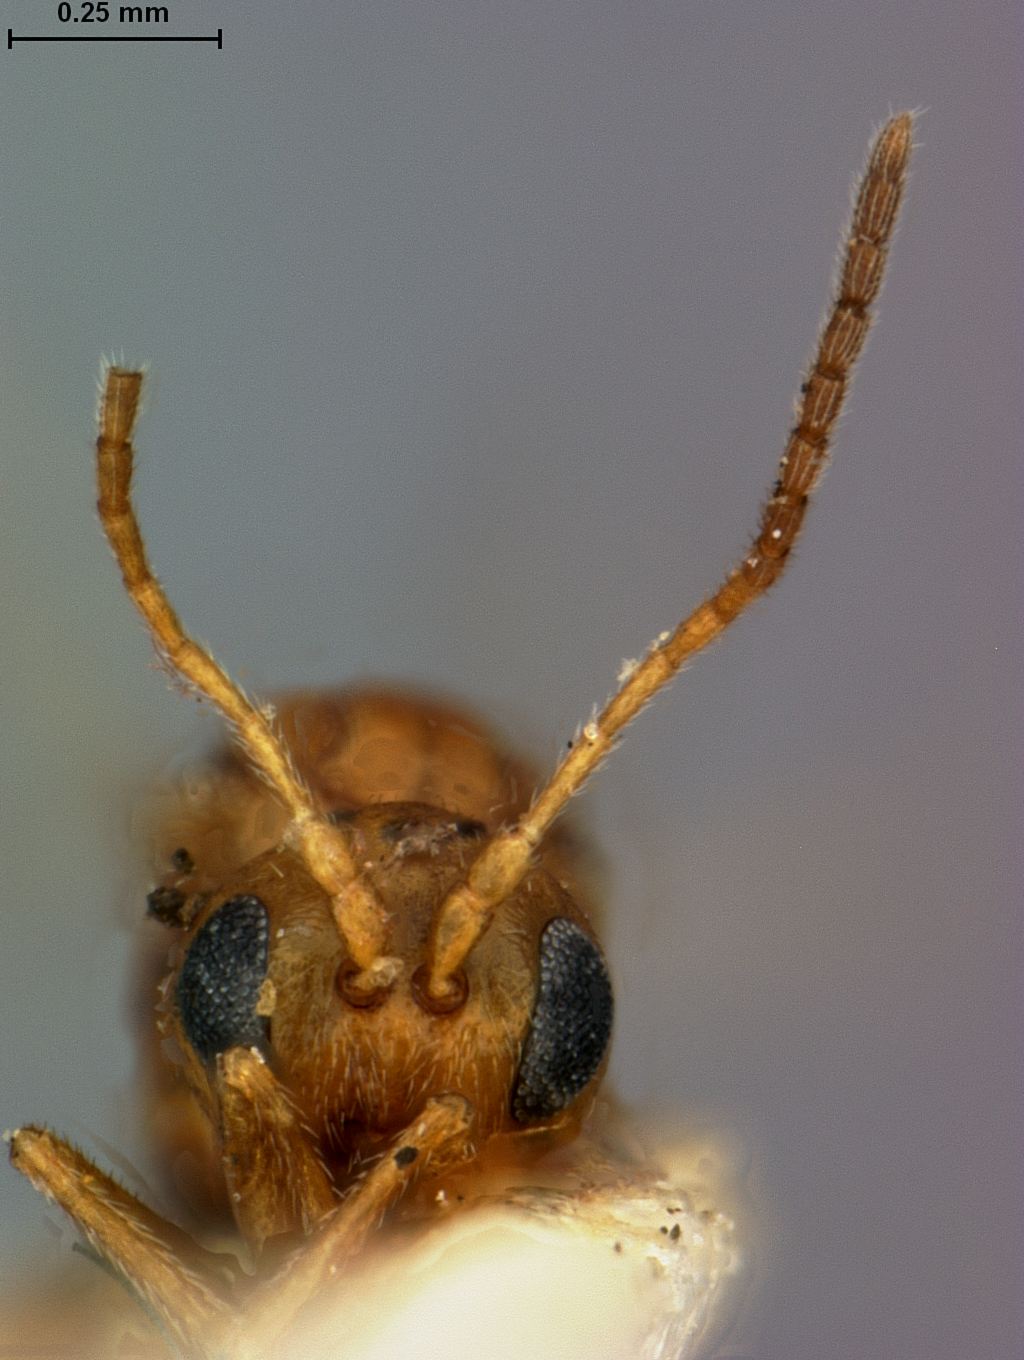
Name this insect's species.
Andricus scutella
